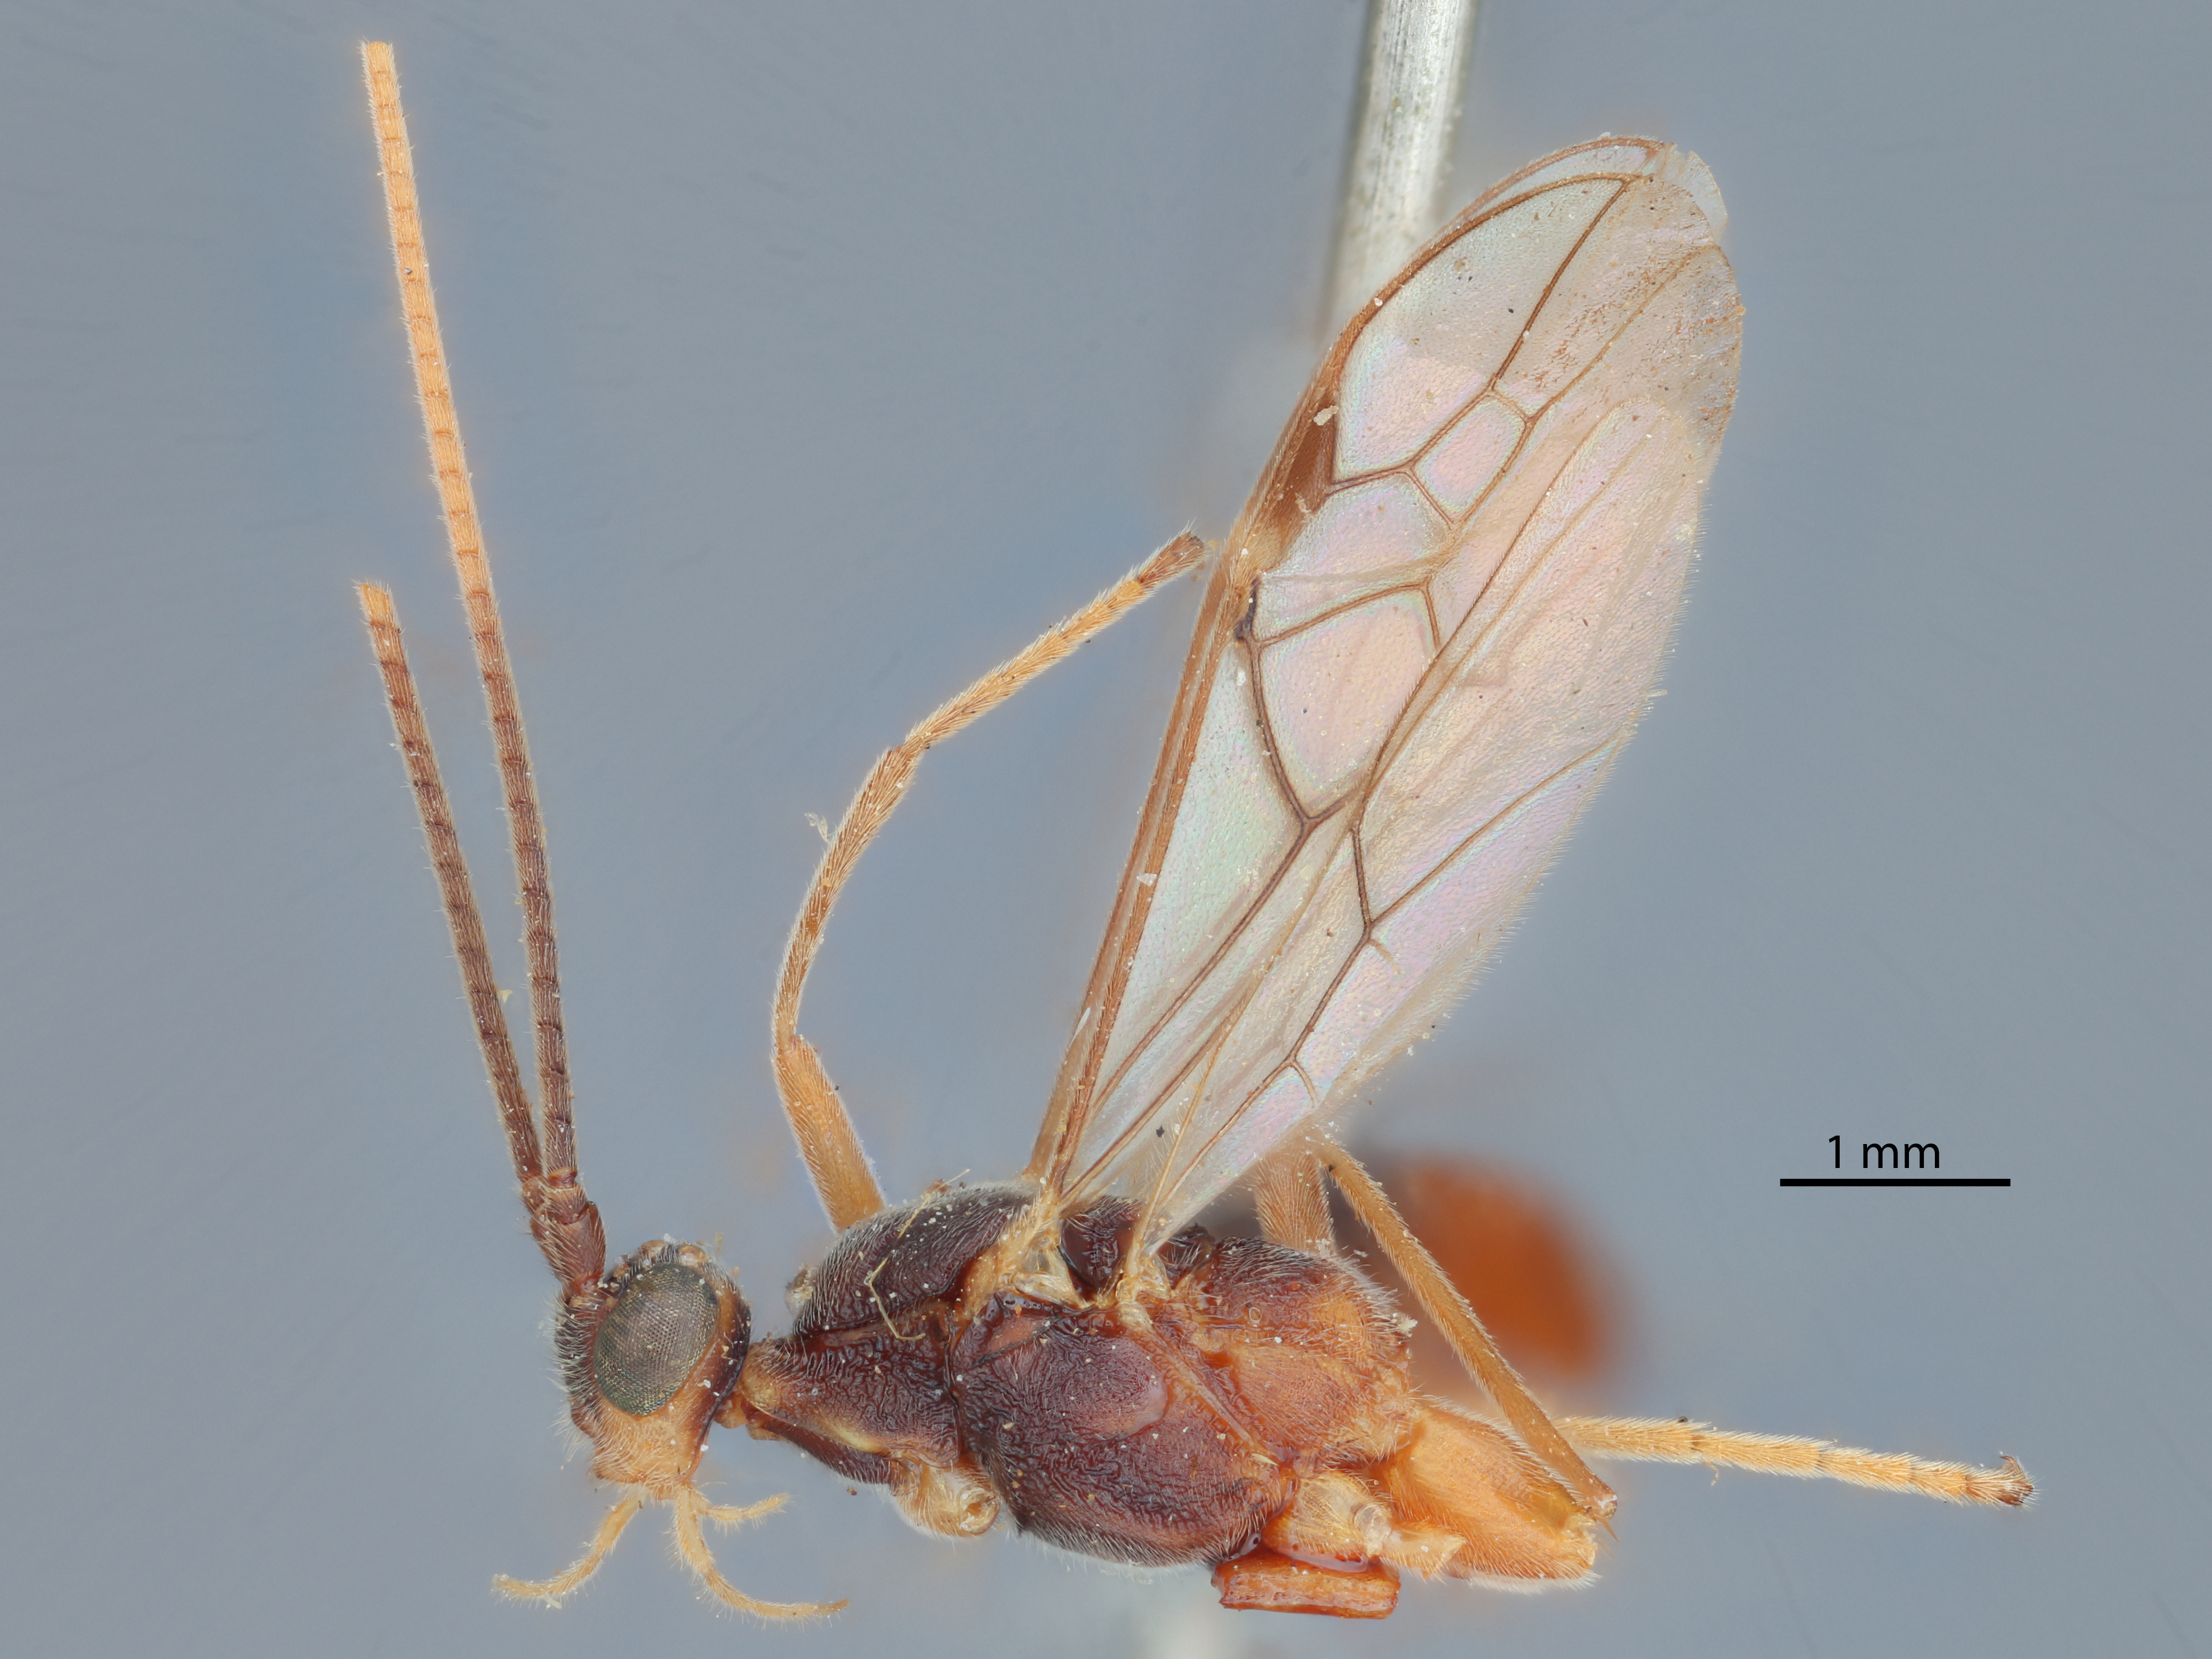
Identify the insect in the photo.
Rhogas luzonensis
